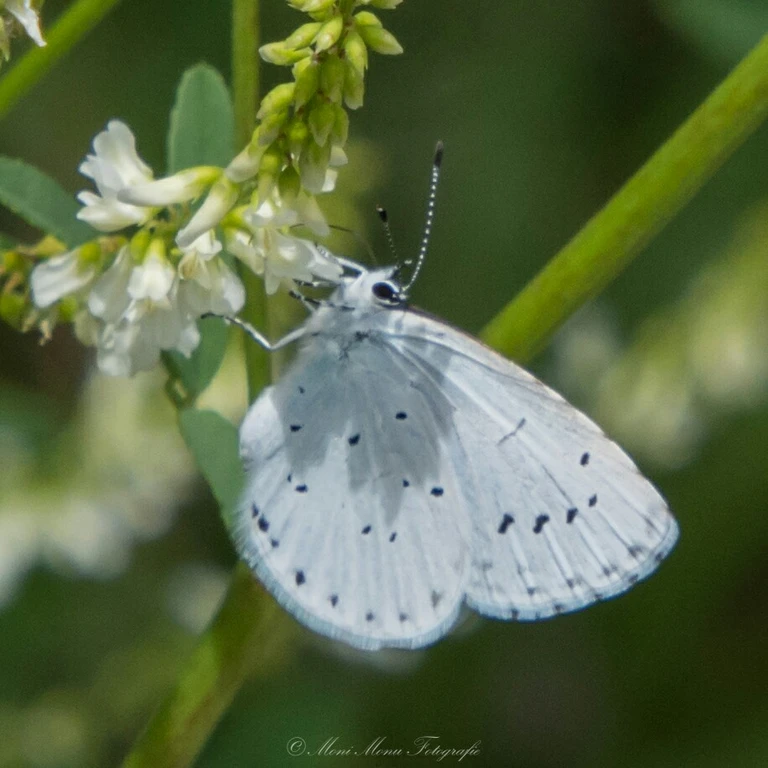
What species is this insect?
Celastrina argiolus
